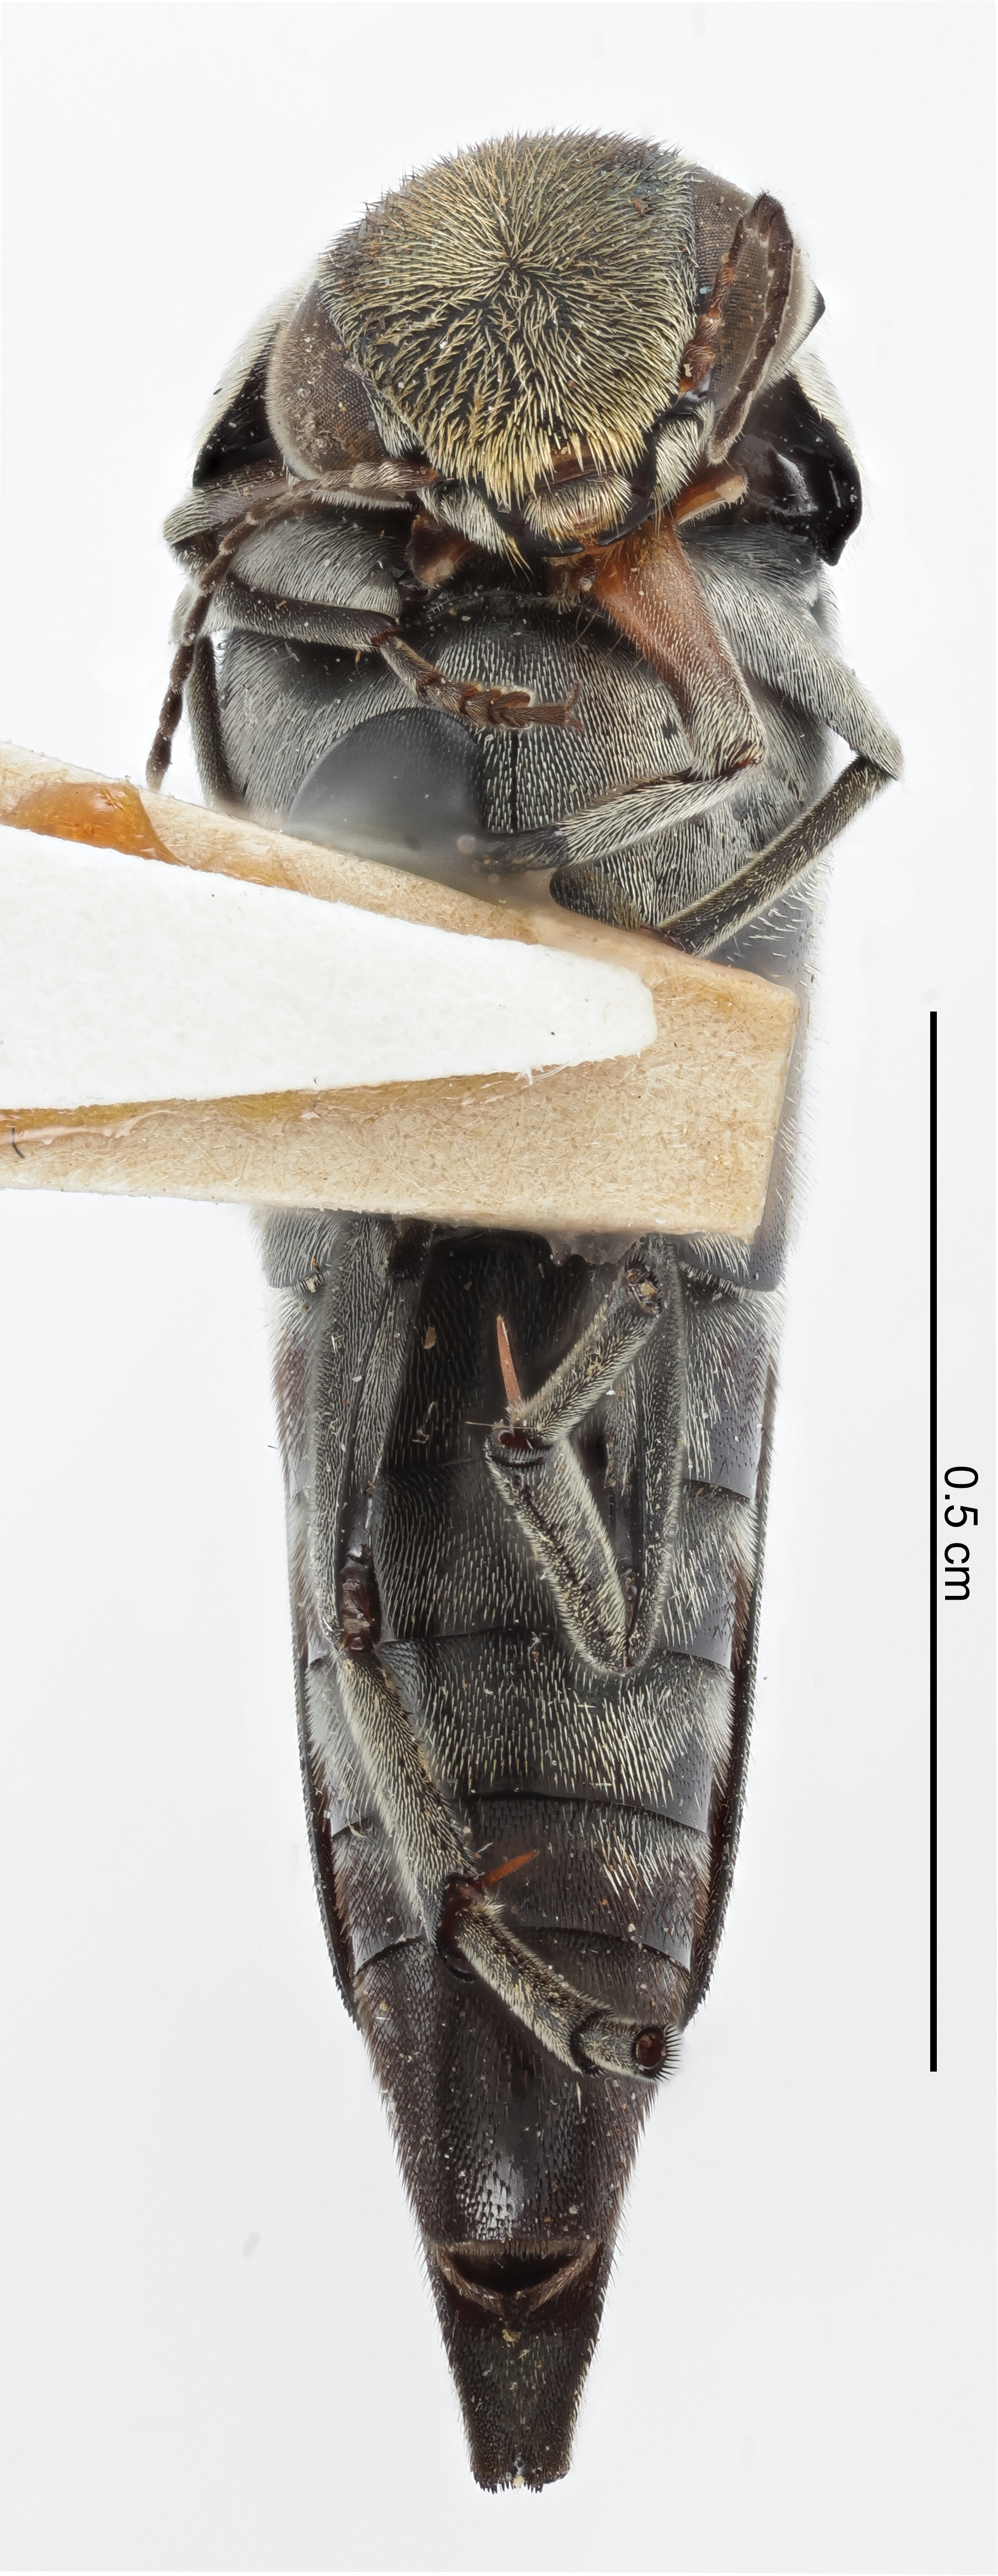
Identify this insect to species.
Glipa hieroglyphica
